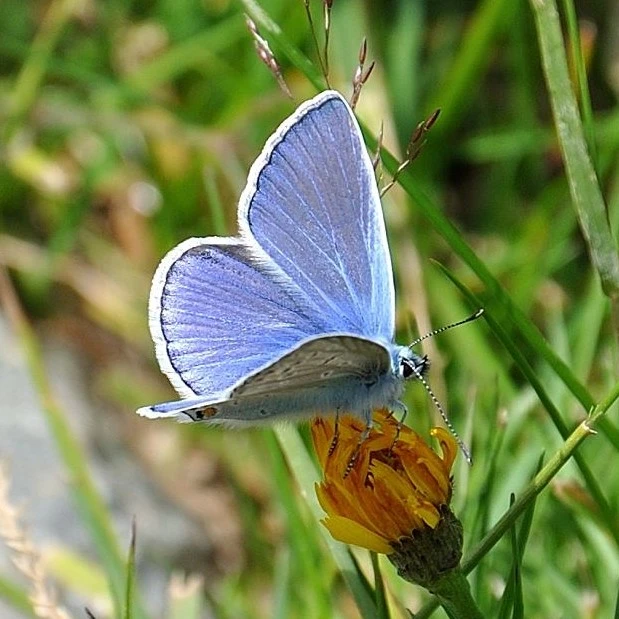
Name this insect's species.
Polyommatus icarus
